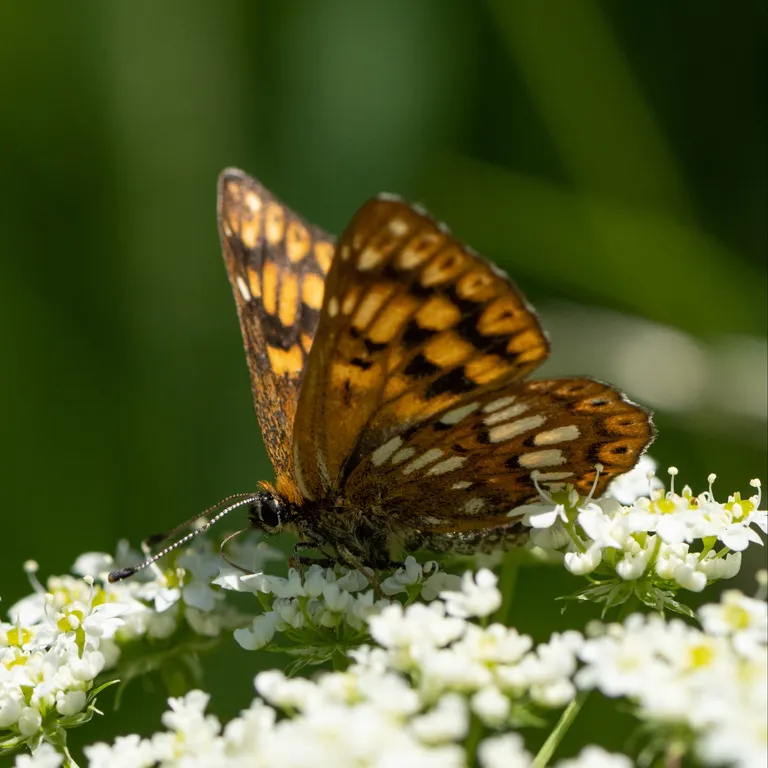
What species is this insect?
Hamearis lucina
